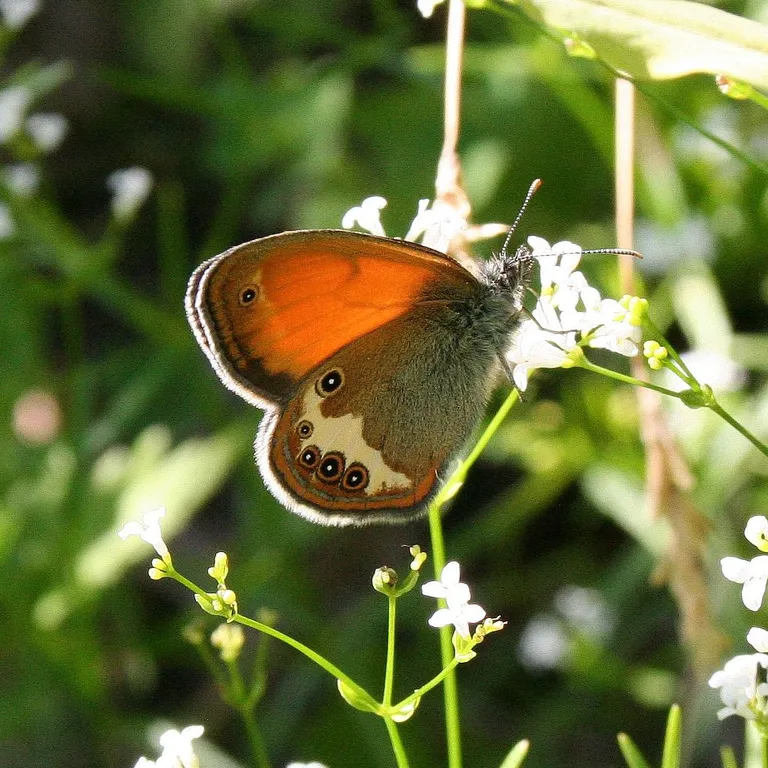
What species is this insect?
Coenonympha arcania
